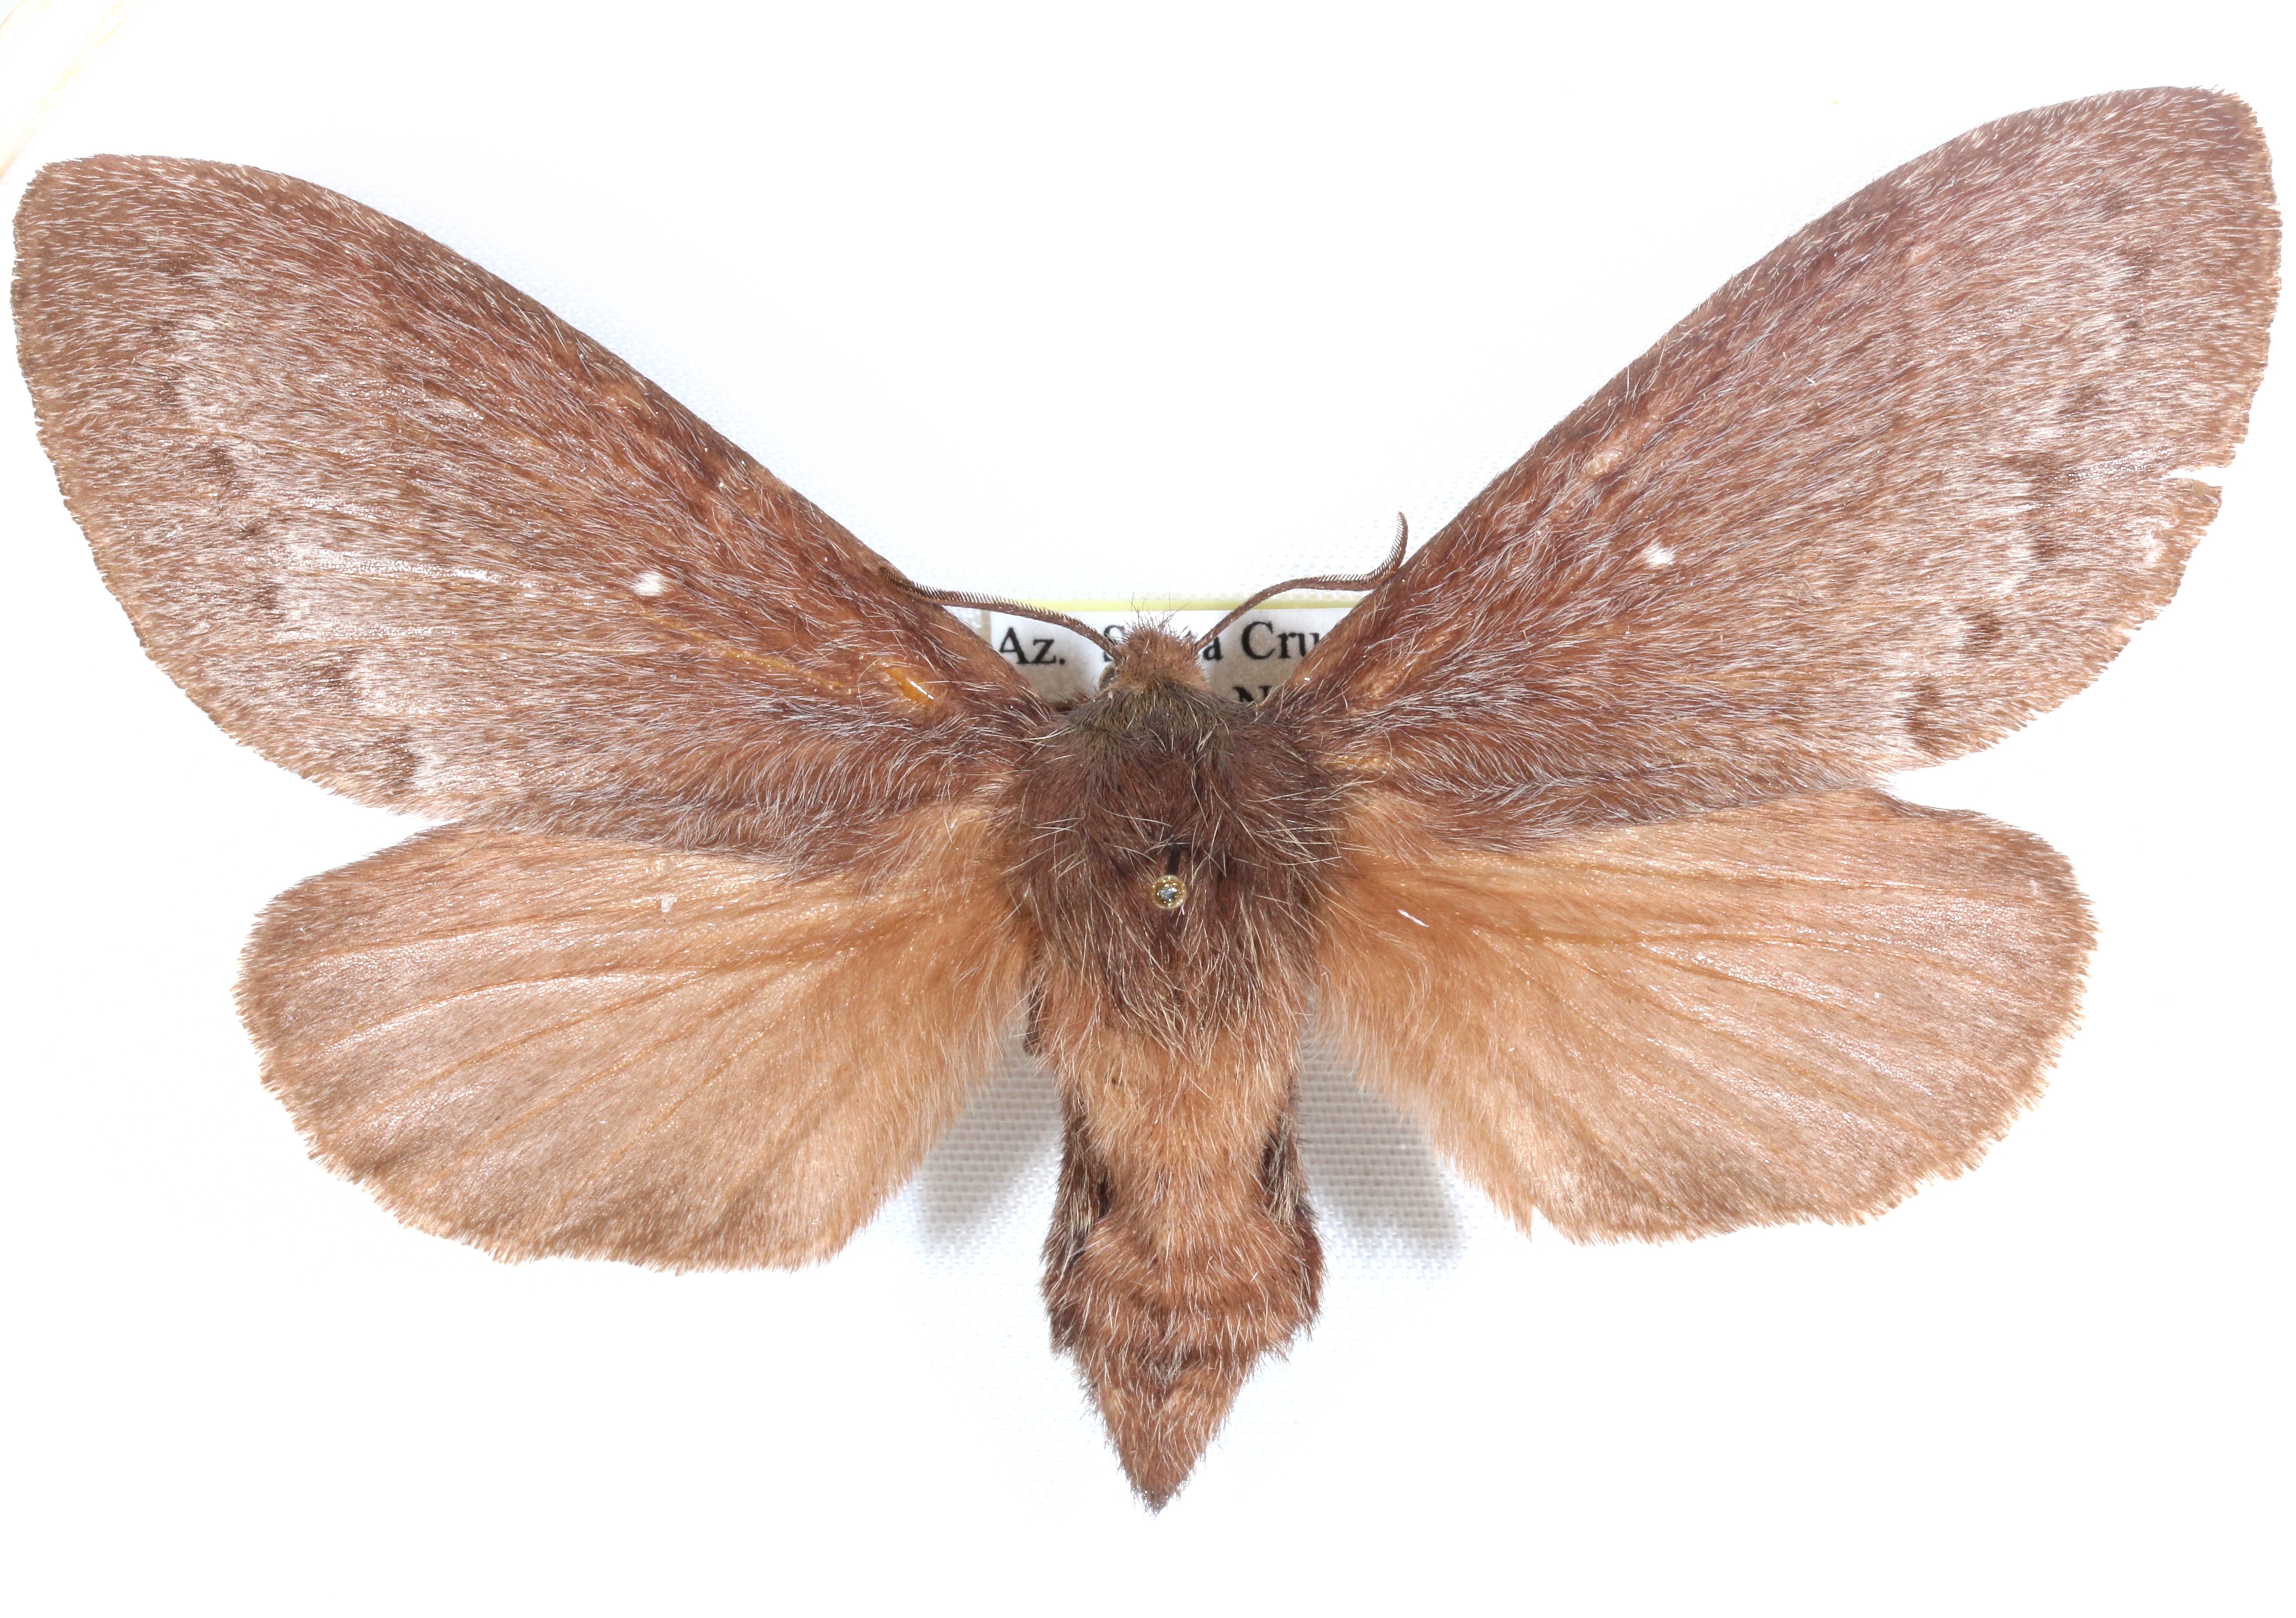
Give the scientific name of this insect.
Gloveria gargamelle
